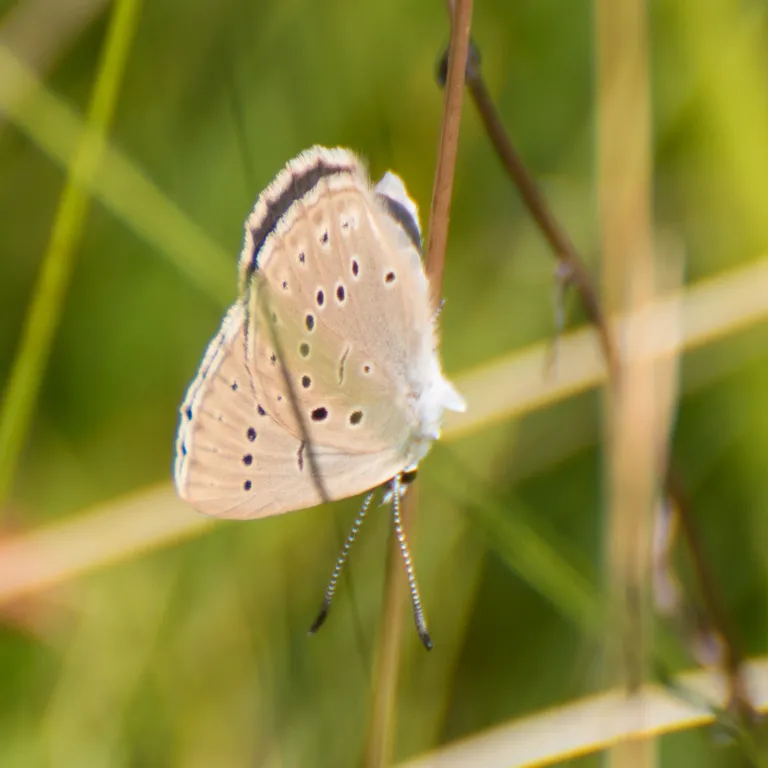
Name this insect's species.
Phengaris teleius
